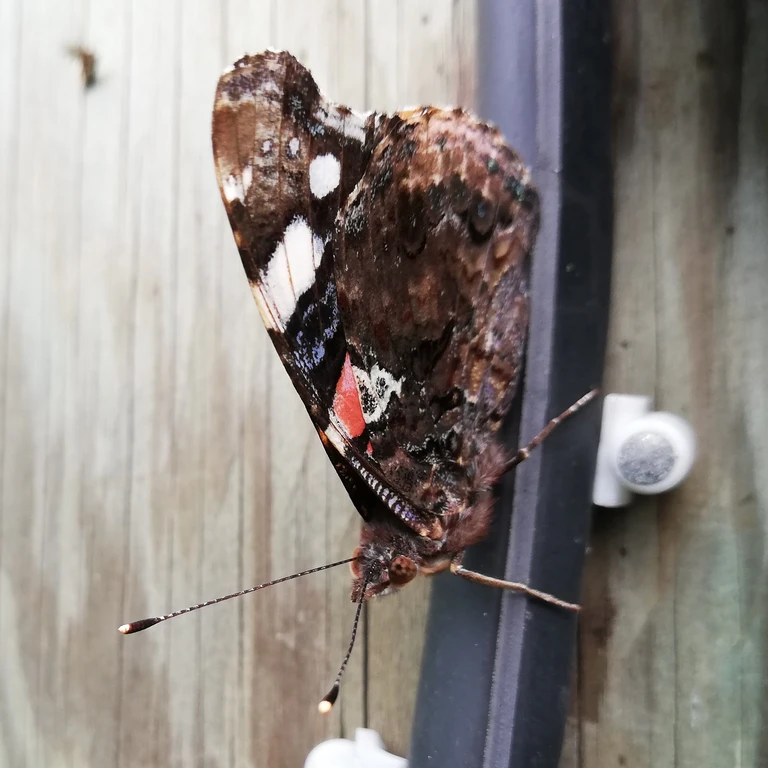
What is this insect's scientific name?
Vanessa atalanta
